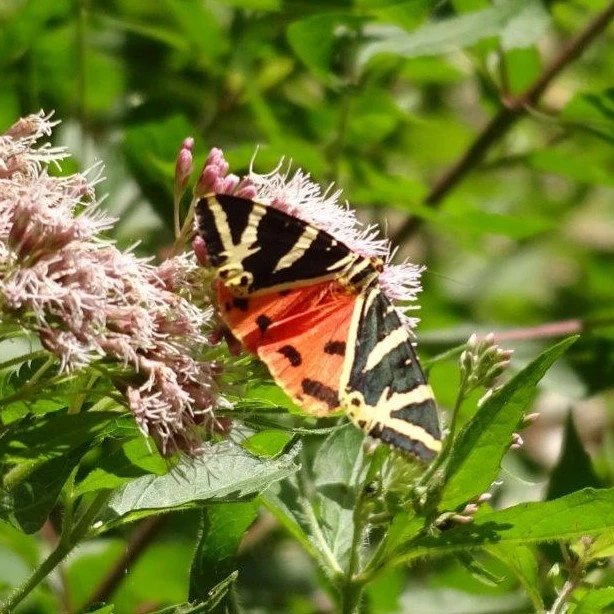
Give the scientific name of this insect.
Euplagia quadripunctaria
